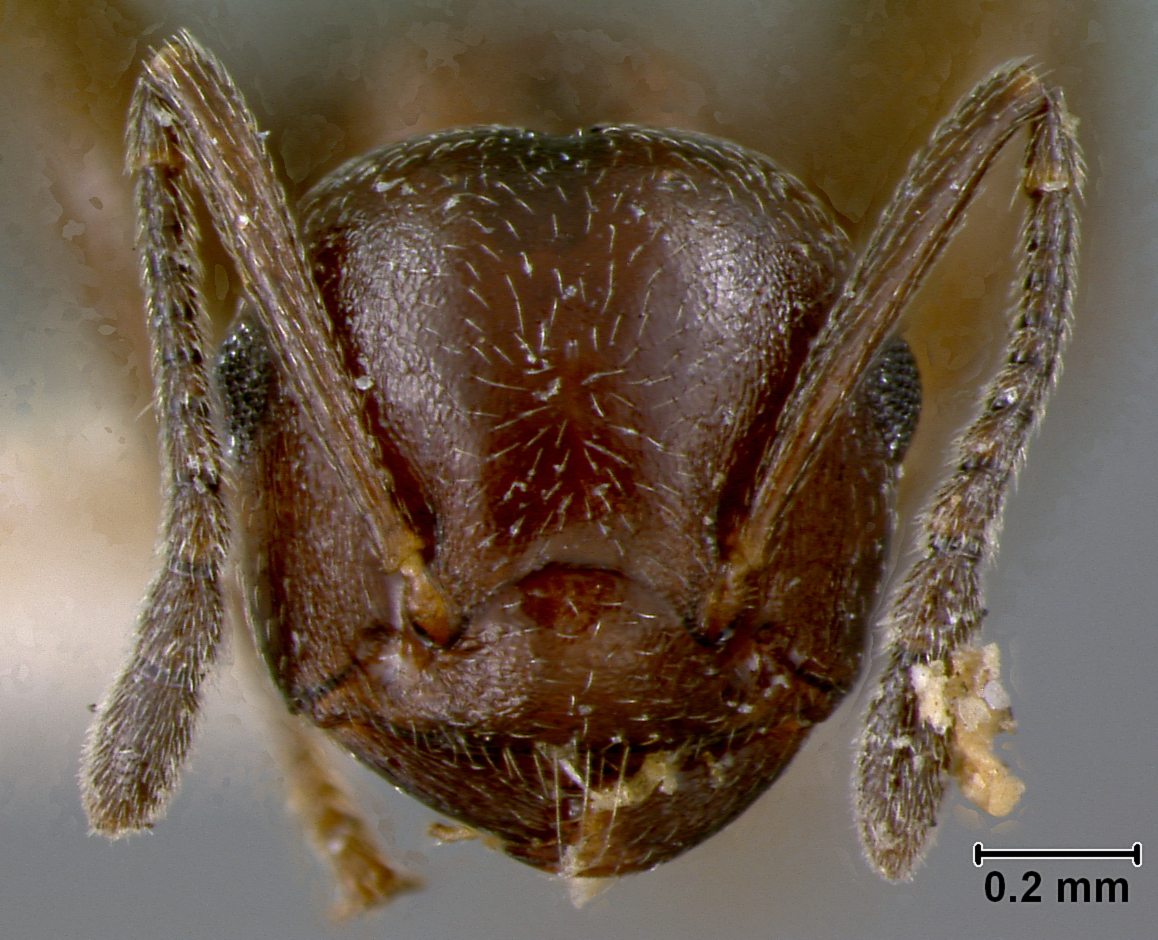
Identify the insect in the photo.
Crematogaster donisthorpei
